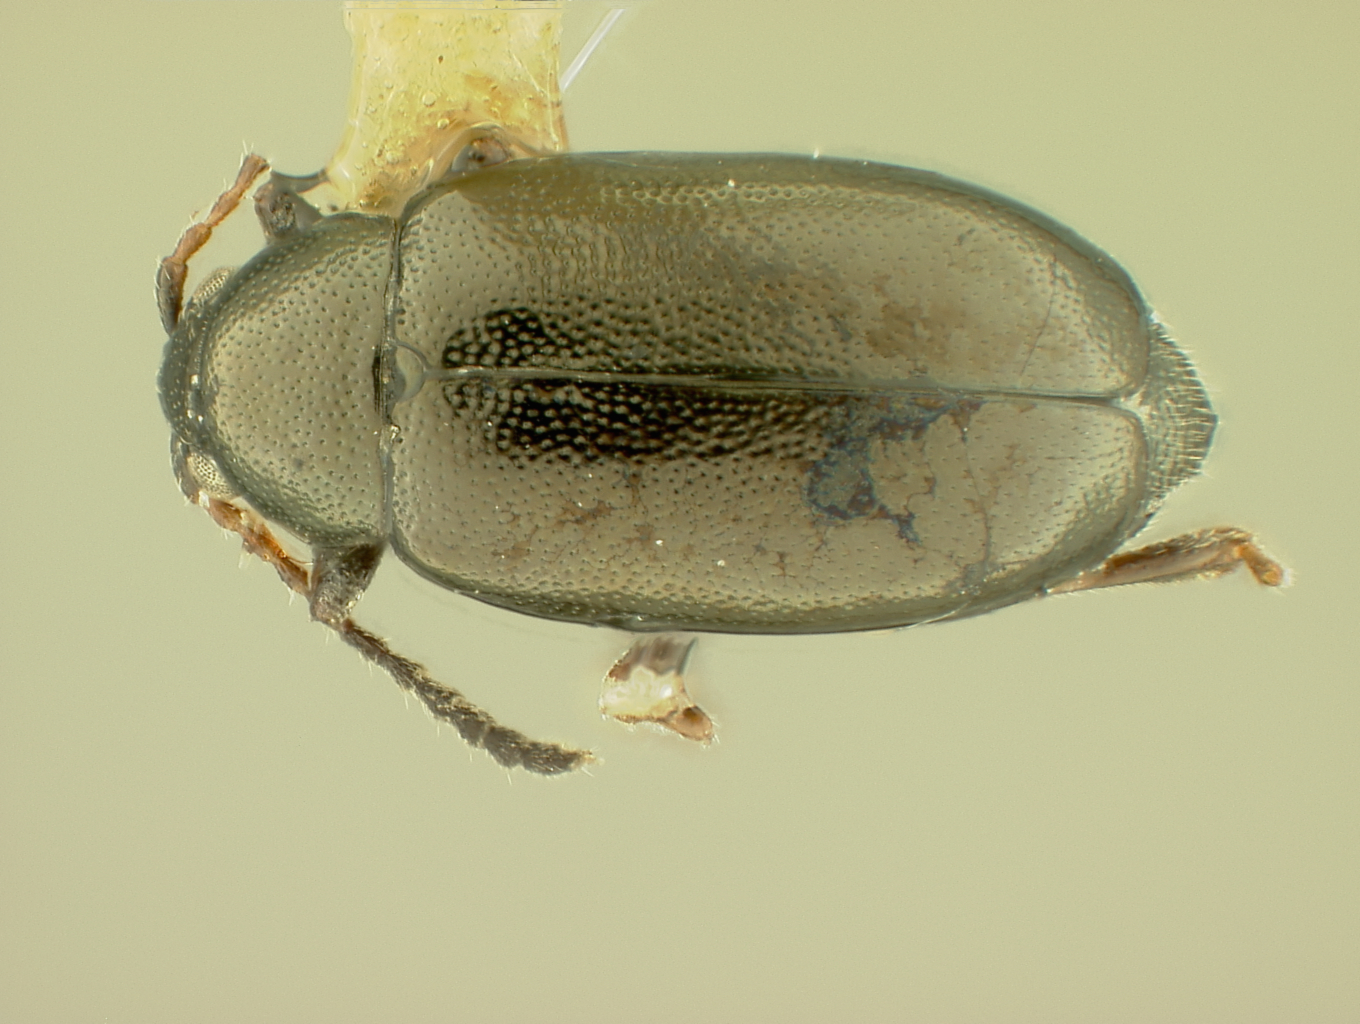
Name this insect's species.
Phyllotreta laticornis
